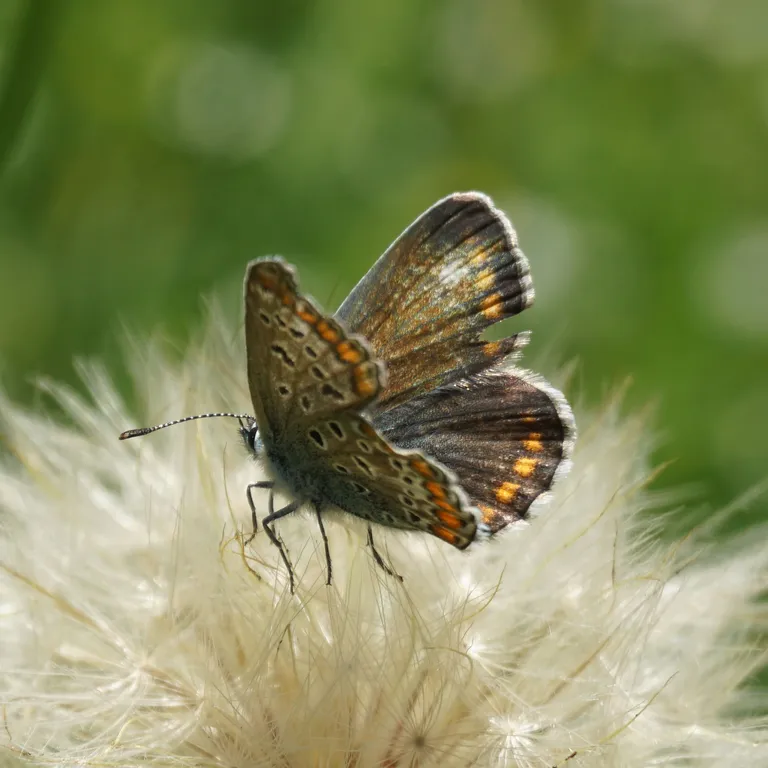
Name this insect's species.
Polyommatus icarus
